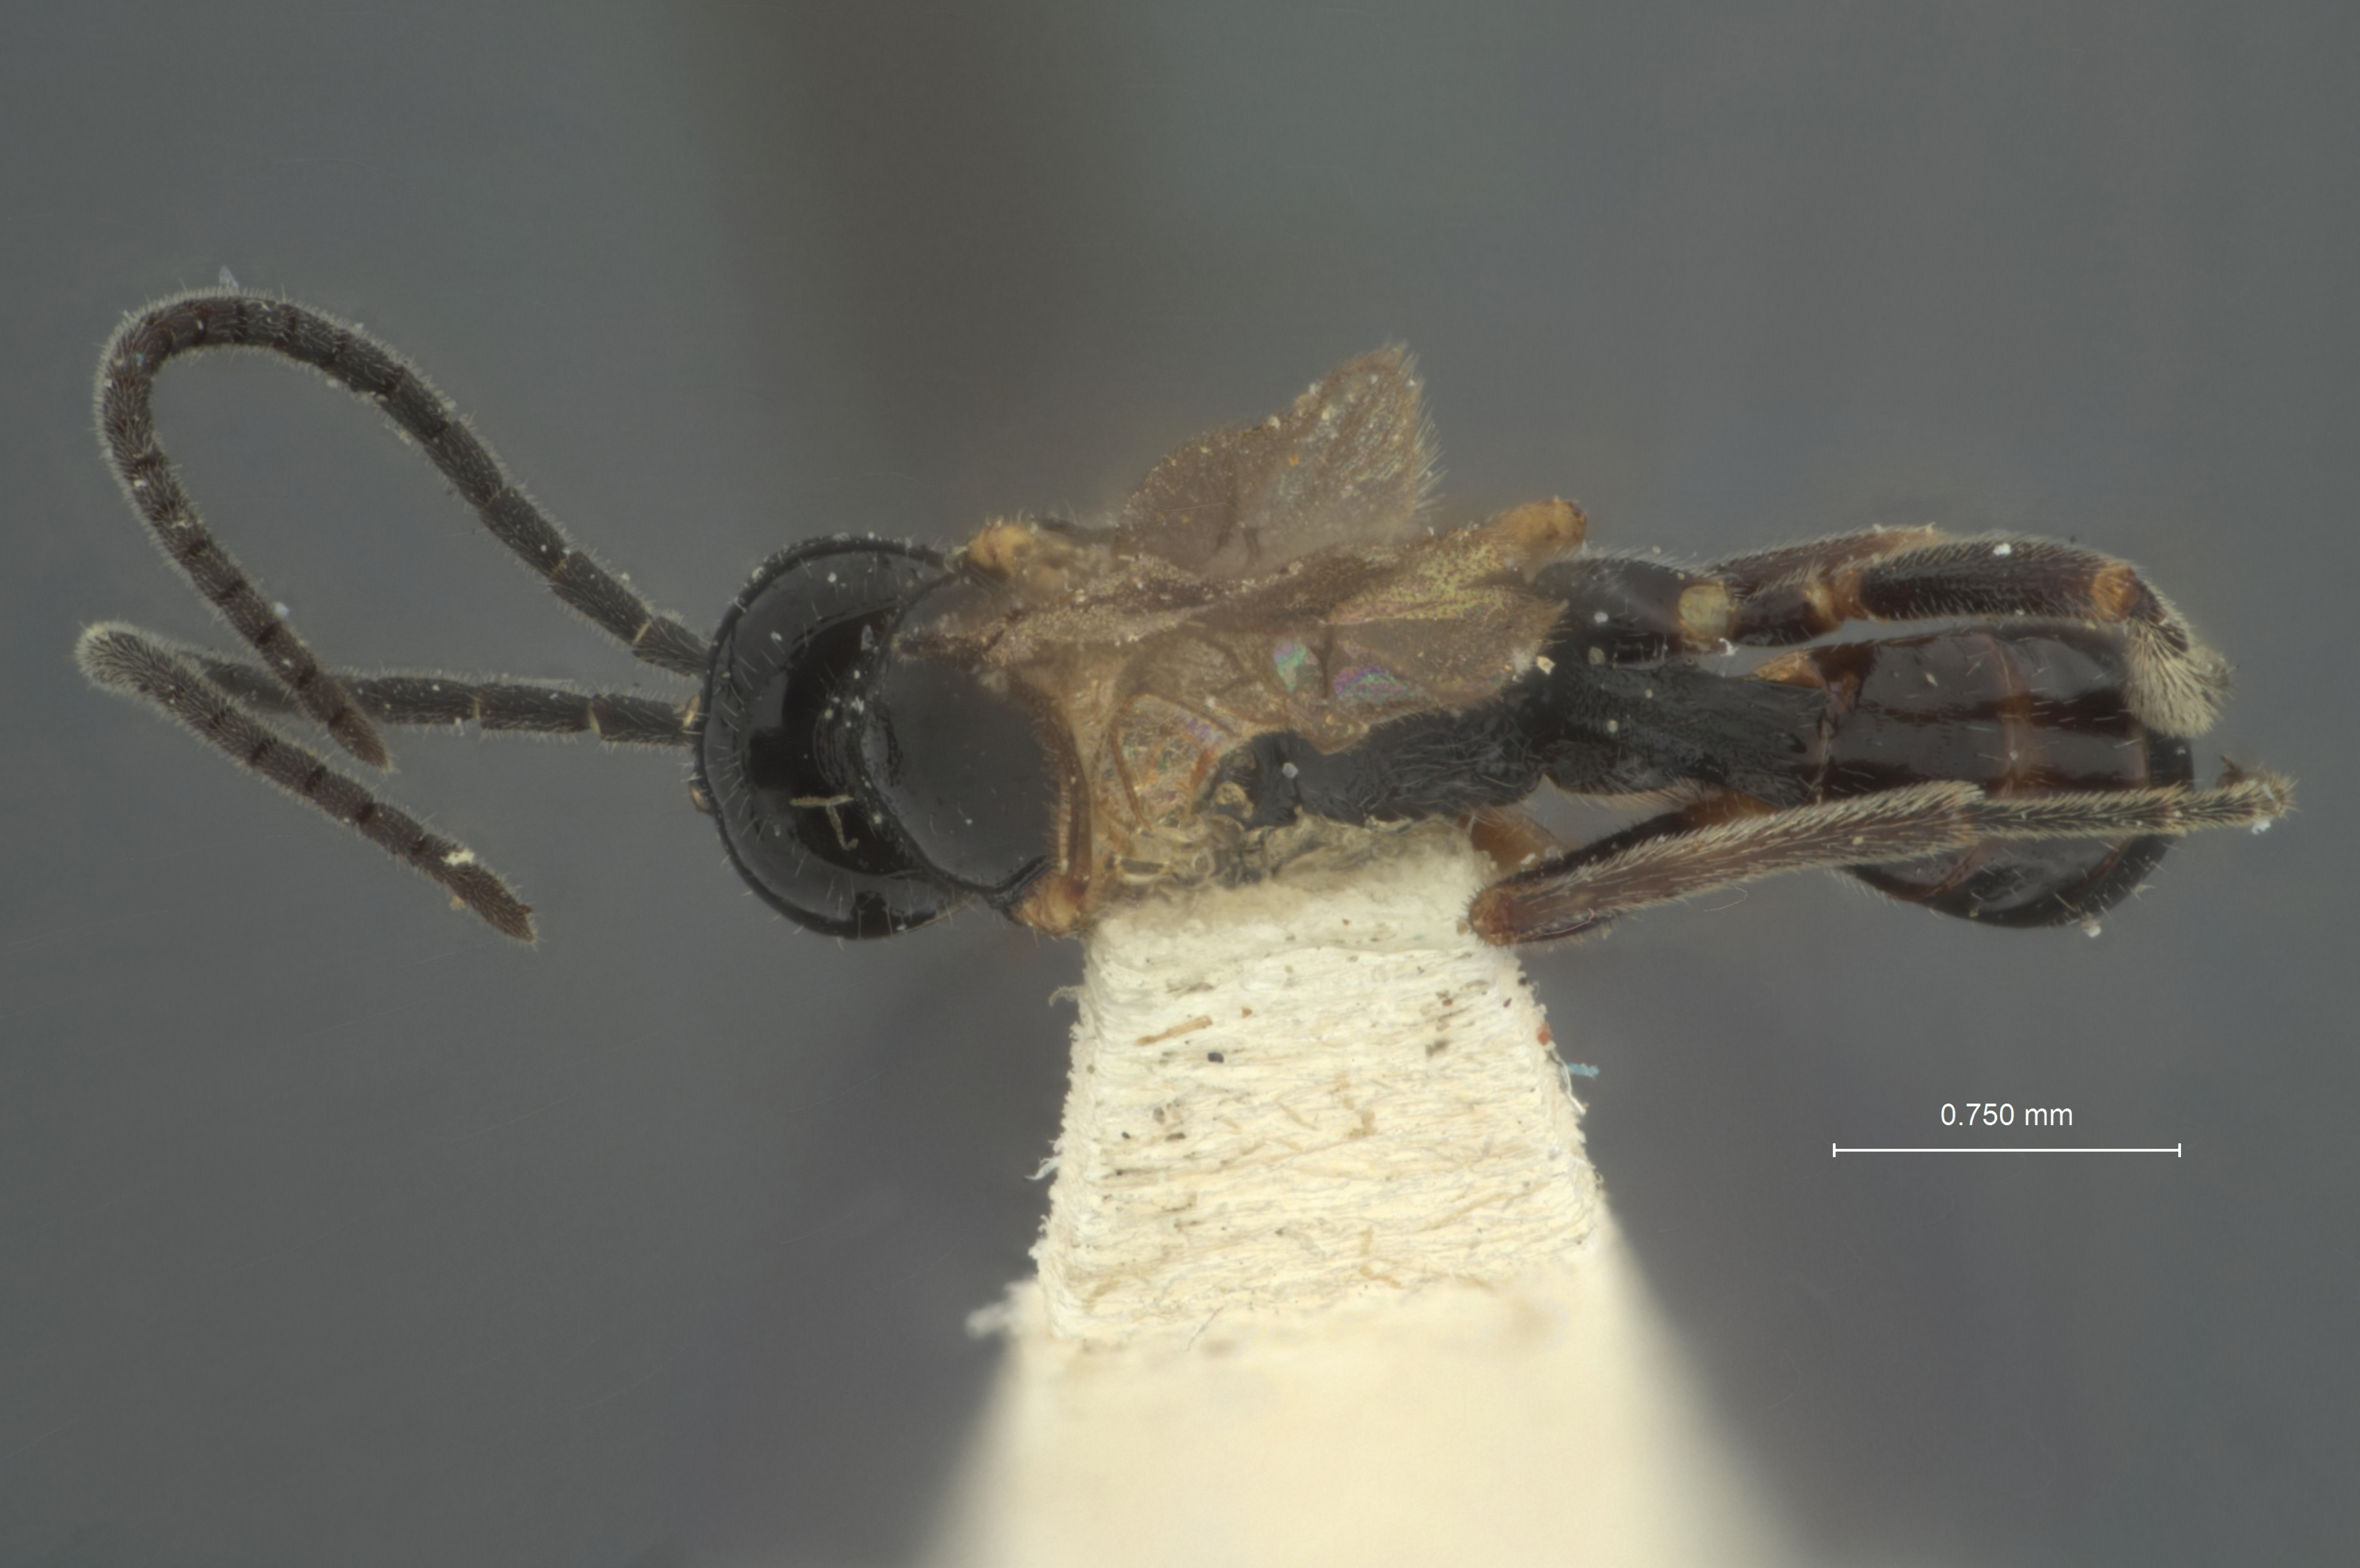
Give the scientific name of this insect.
Stiboscopus mandibularis
